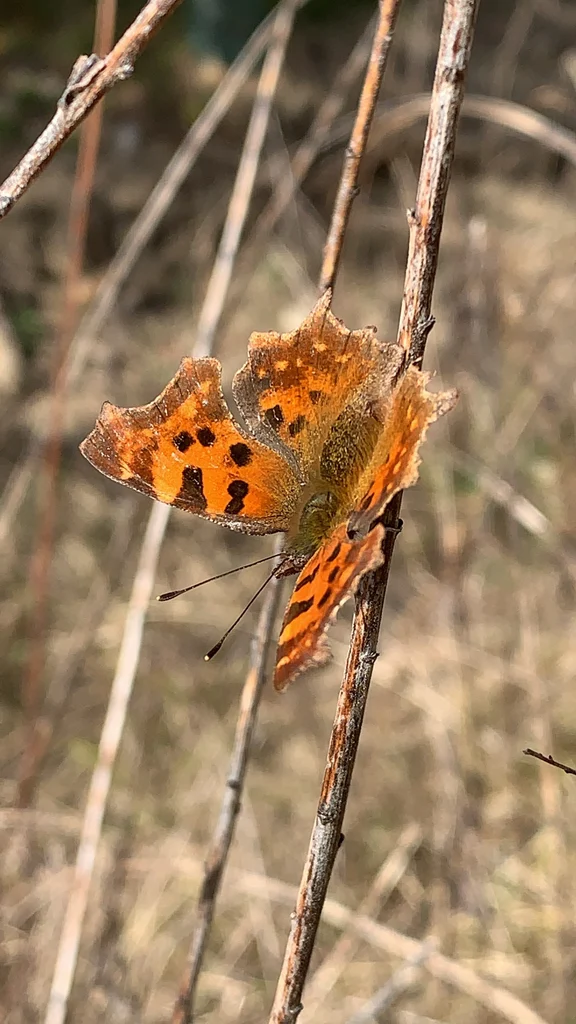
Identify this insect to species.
Polygonia c-album
